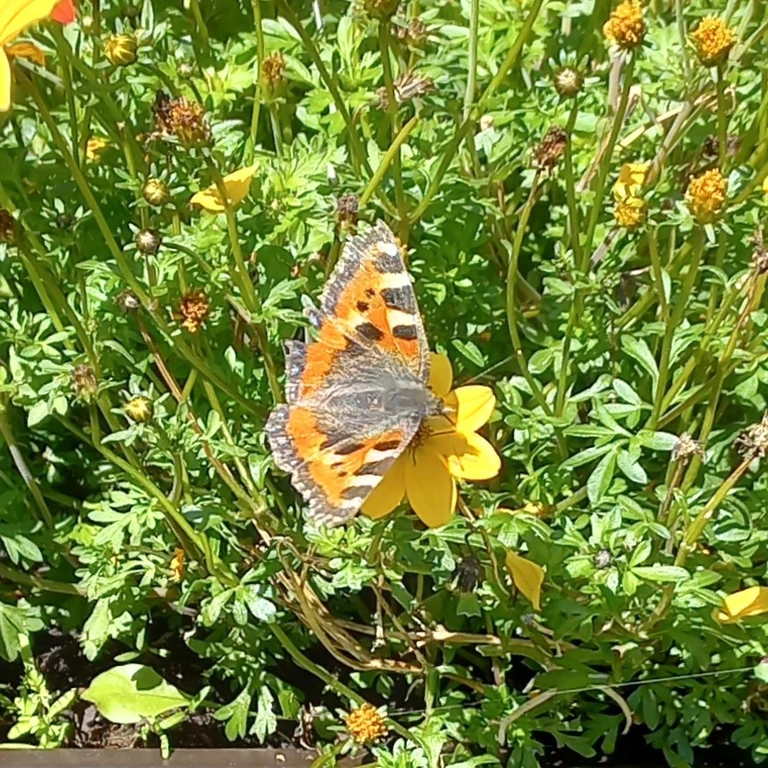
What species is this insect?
Aglais urticae
